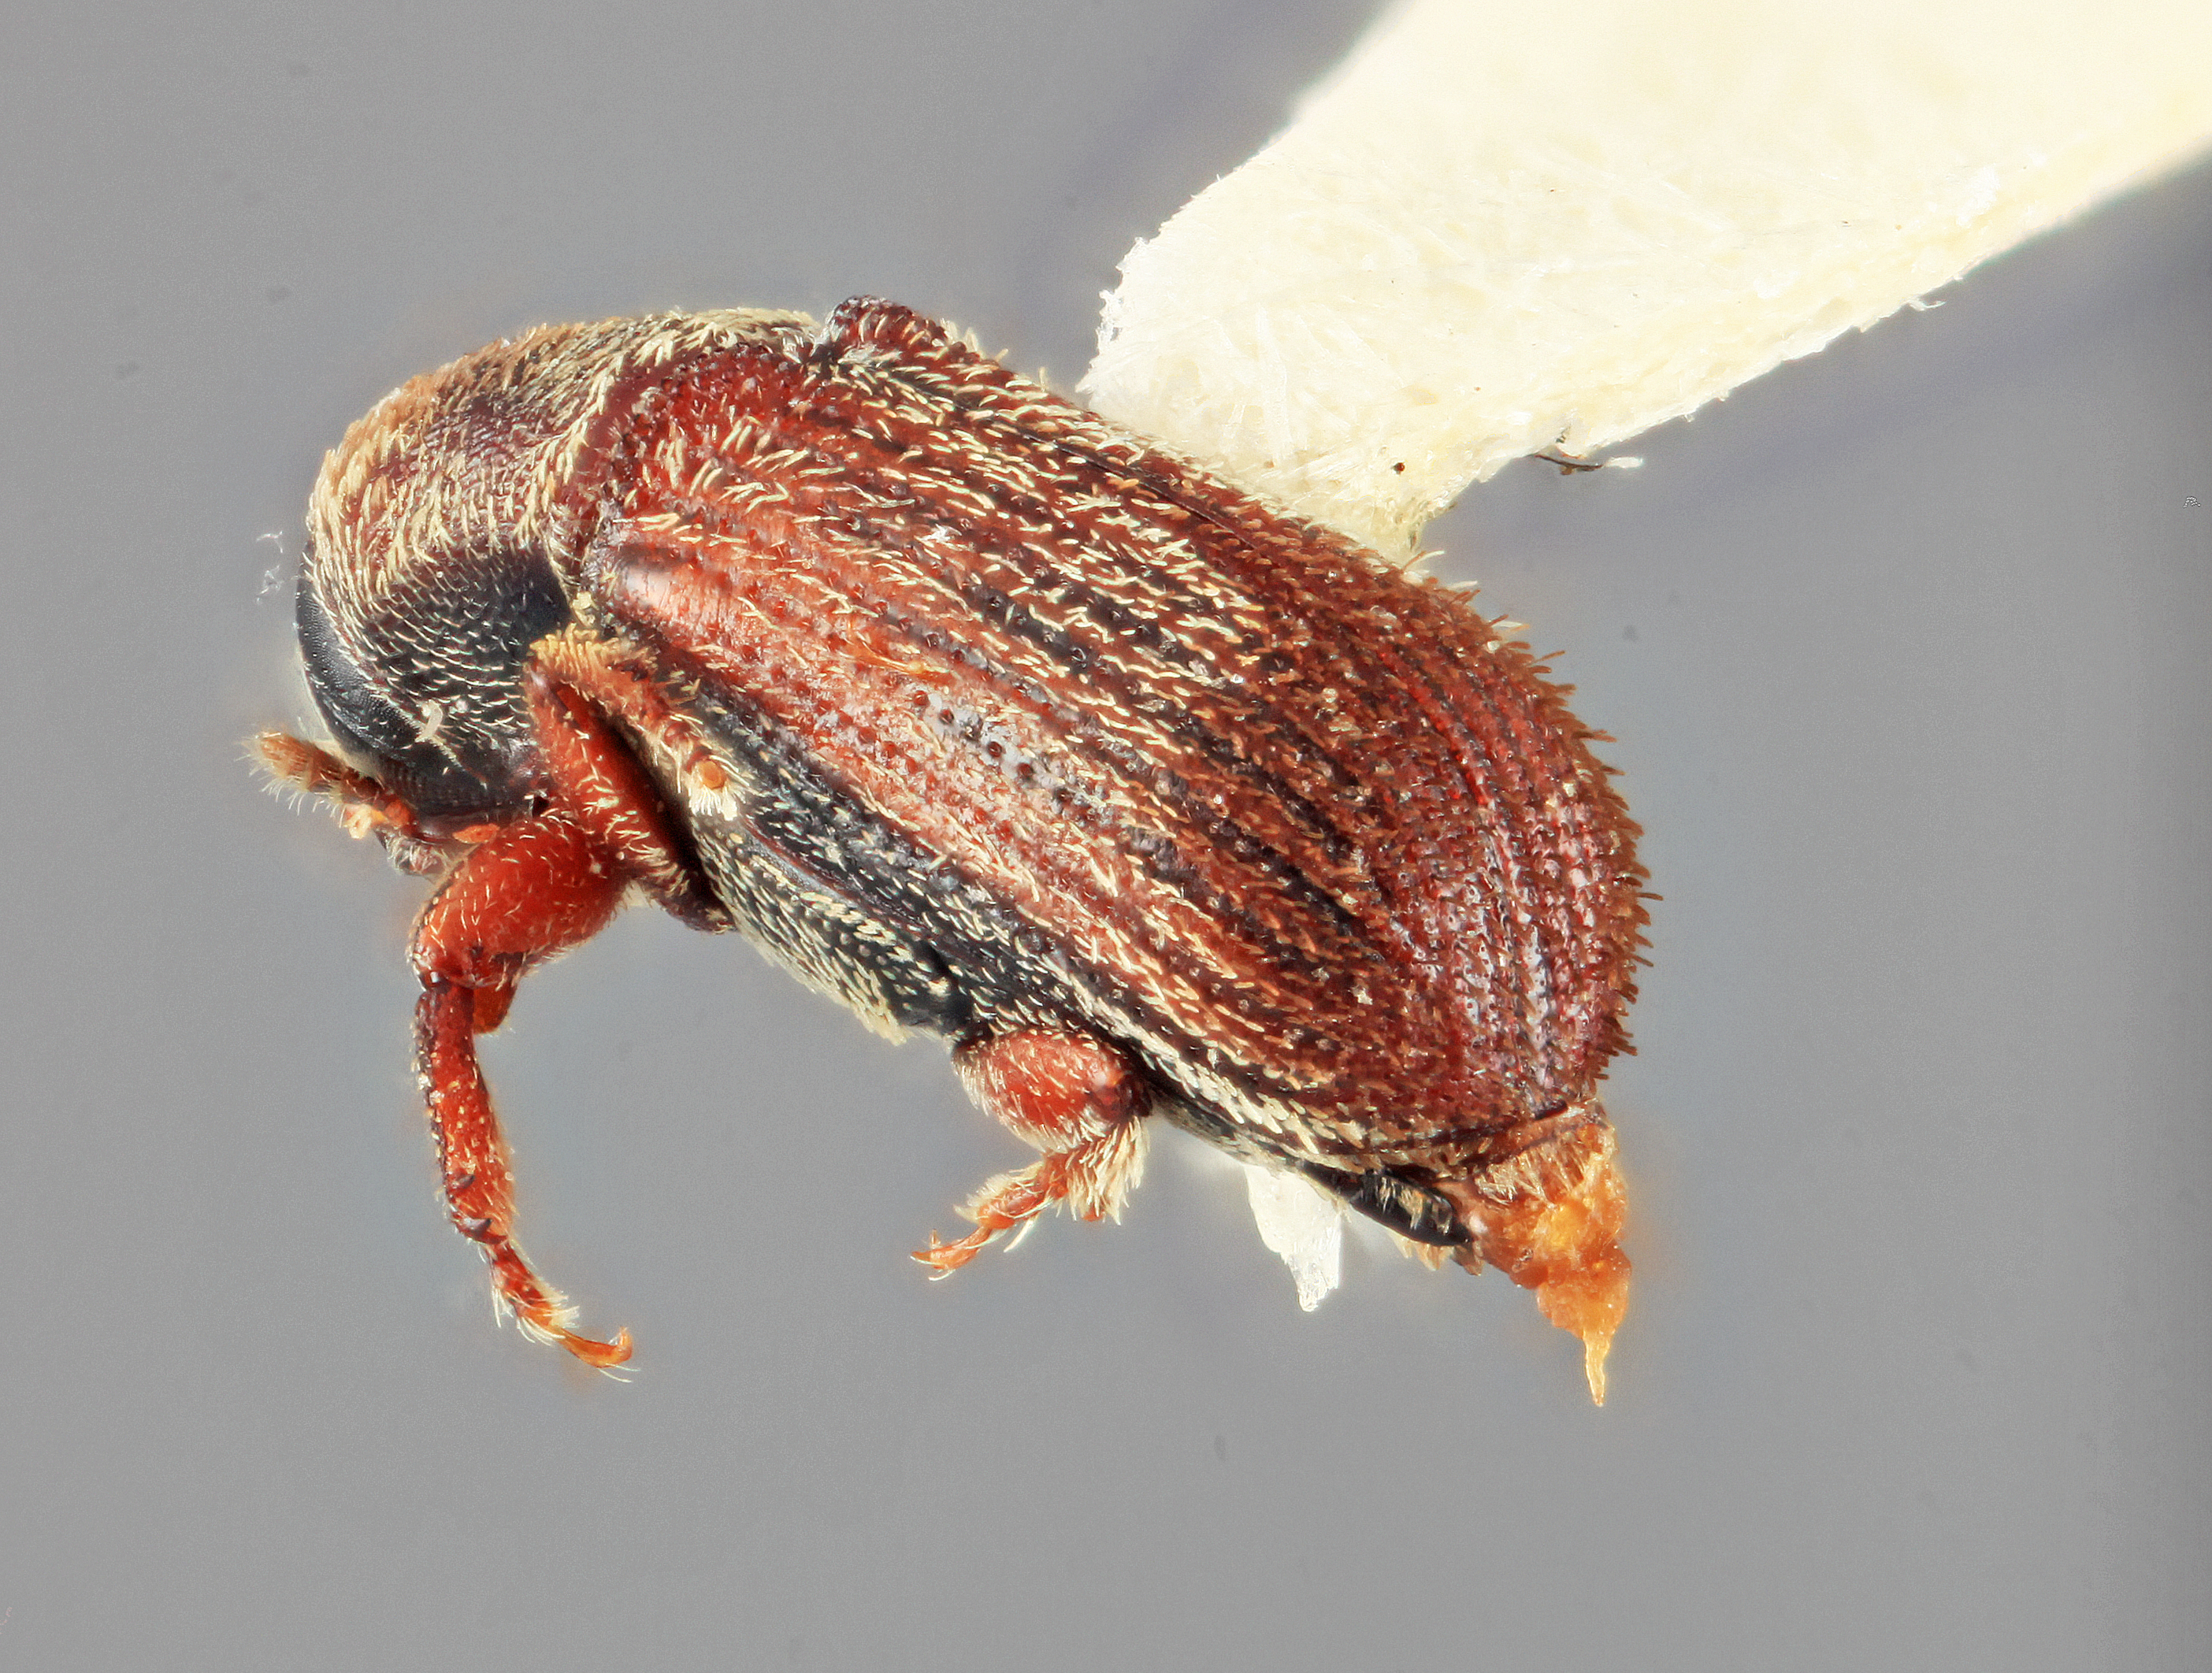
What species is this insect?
Cnesinus nebulosus
